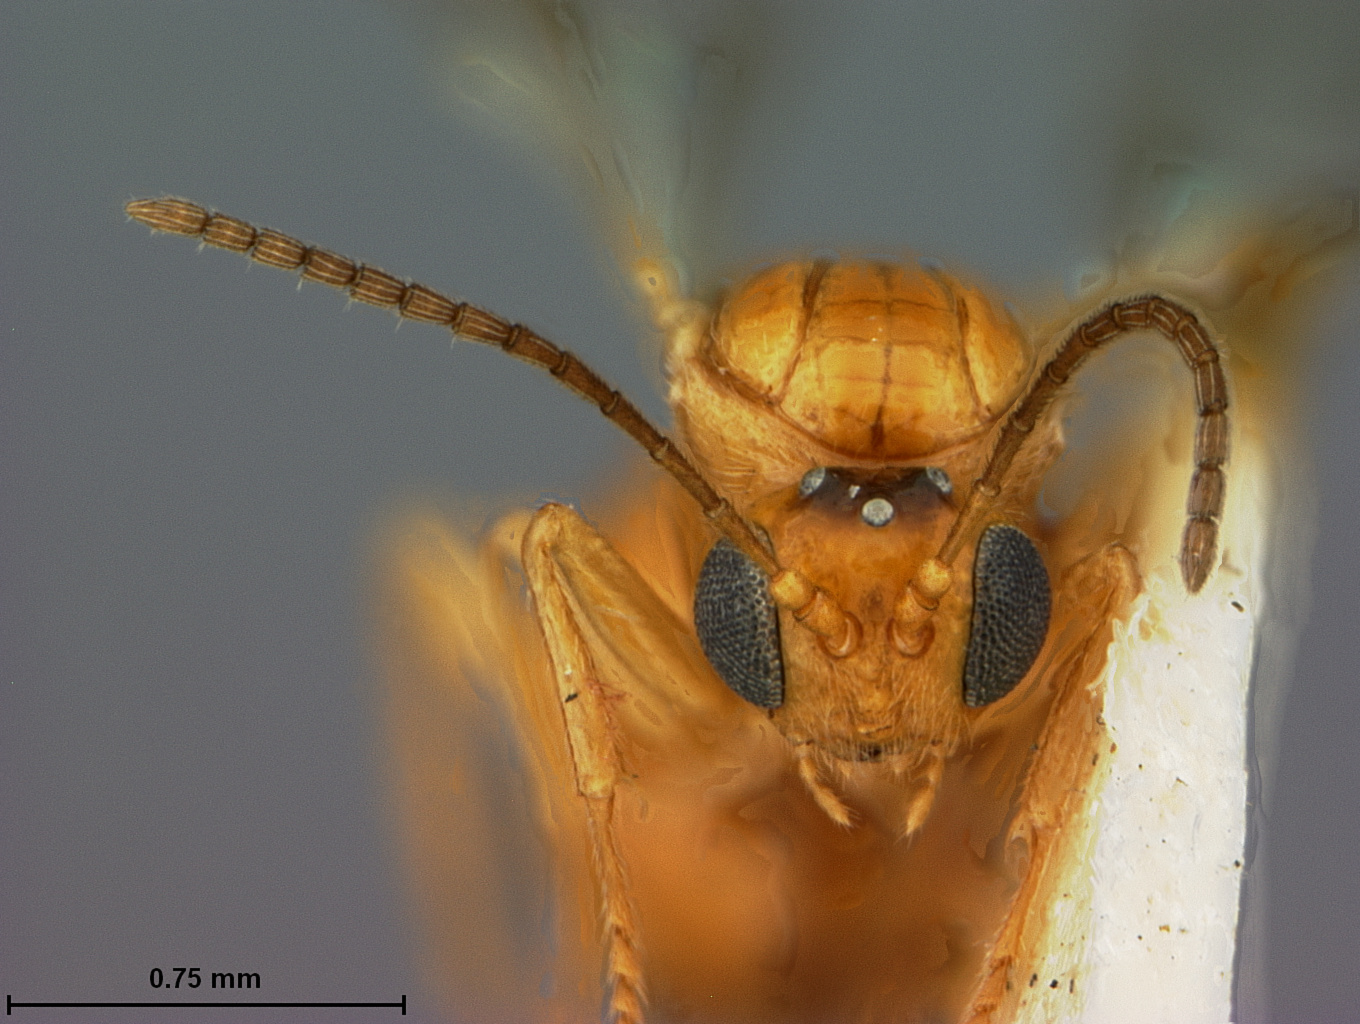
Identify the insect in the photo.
Liodora viscida
